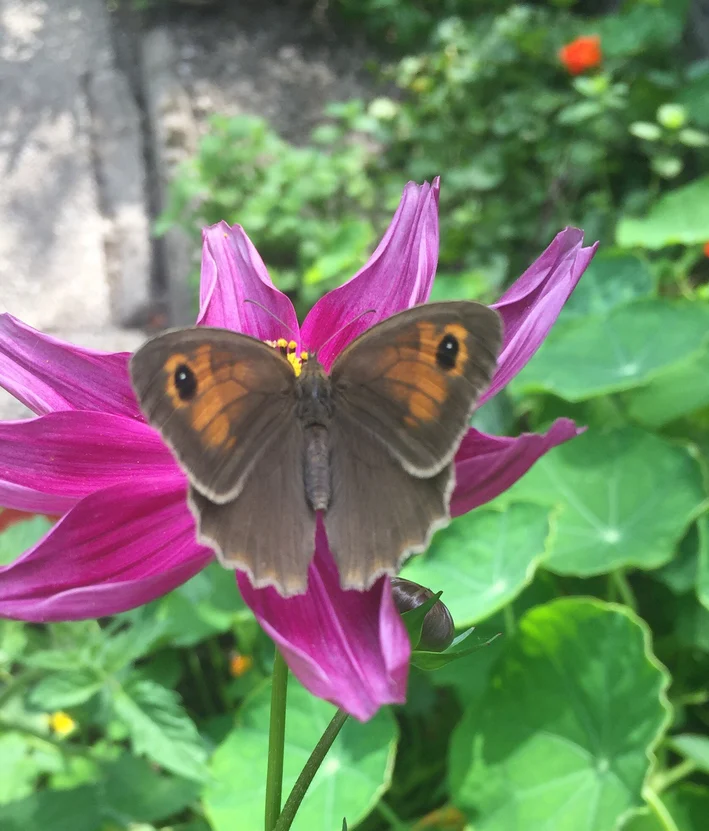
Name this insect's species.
Maniola jurtina
